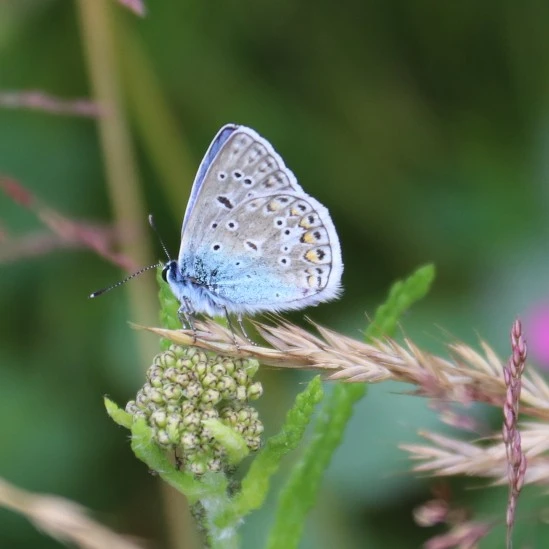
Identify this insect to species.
Polyommatus icarus
